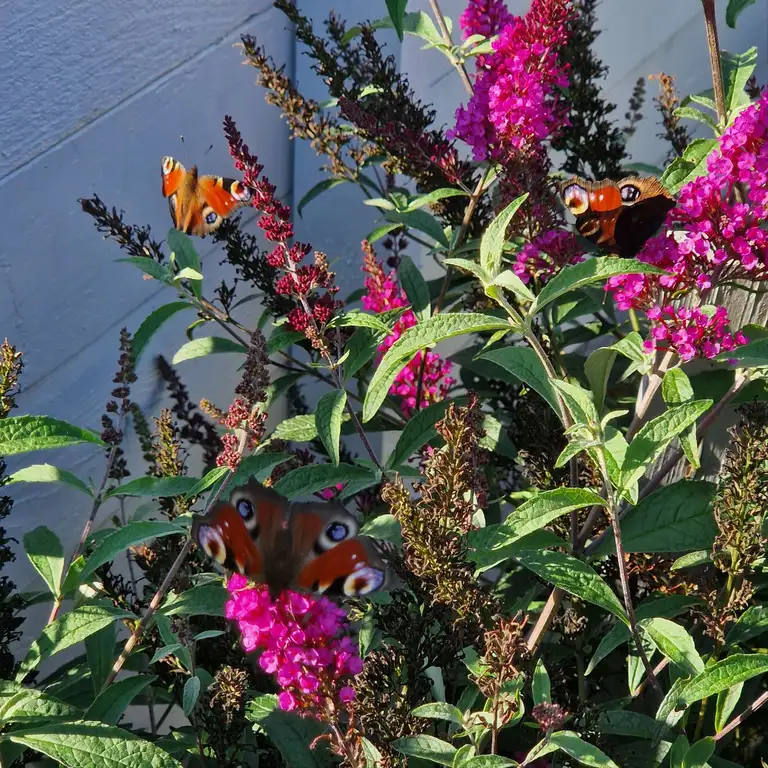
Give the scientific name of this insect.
Aglais io
